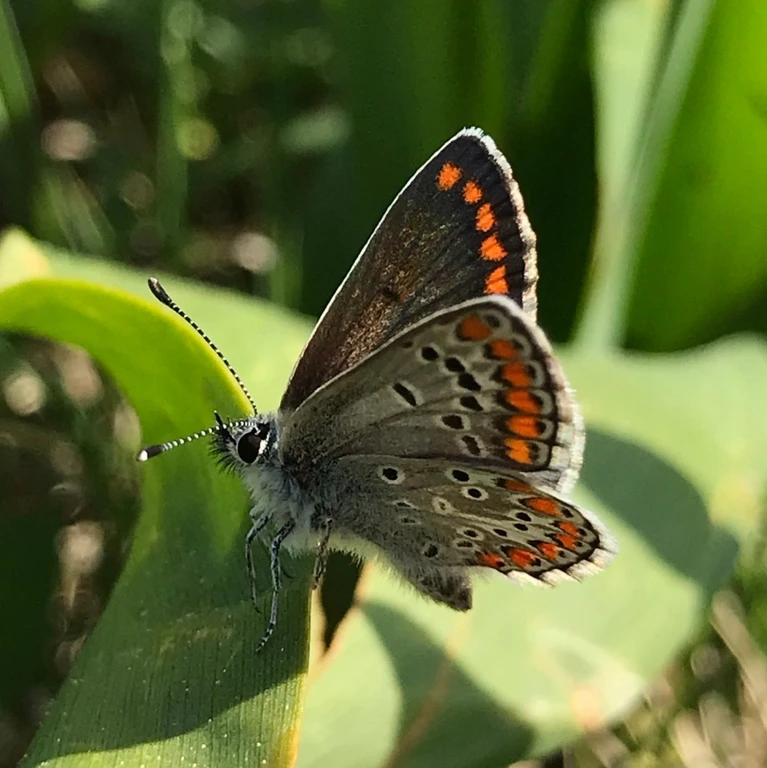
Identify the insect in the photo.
Aricia agestis/artaxerxes
